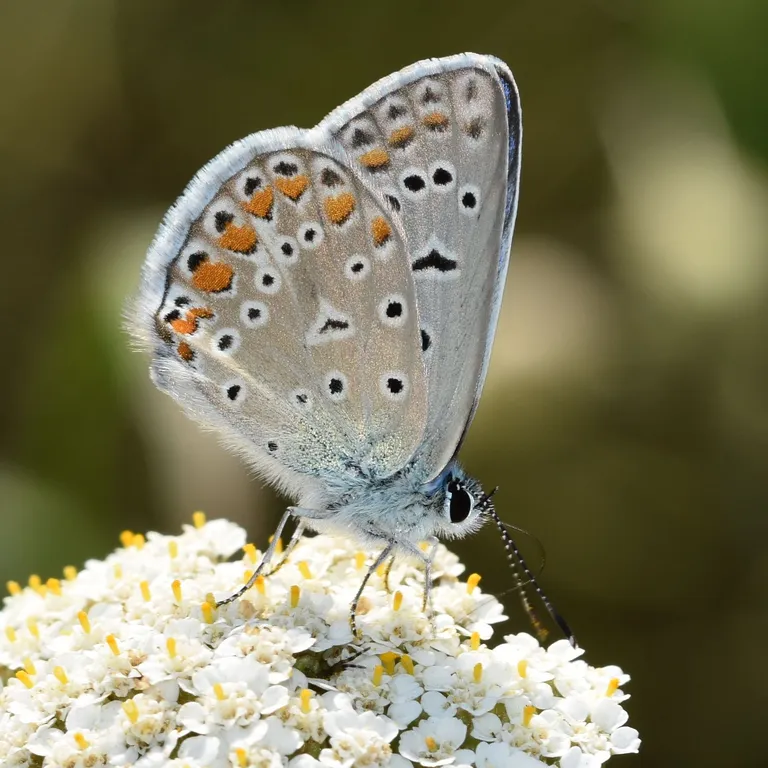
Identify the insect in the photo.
Polyommatus icarus
